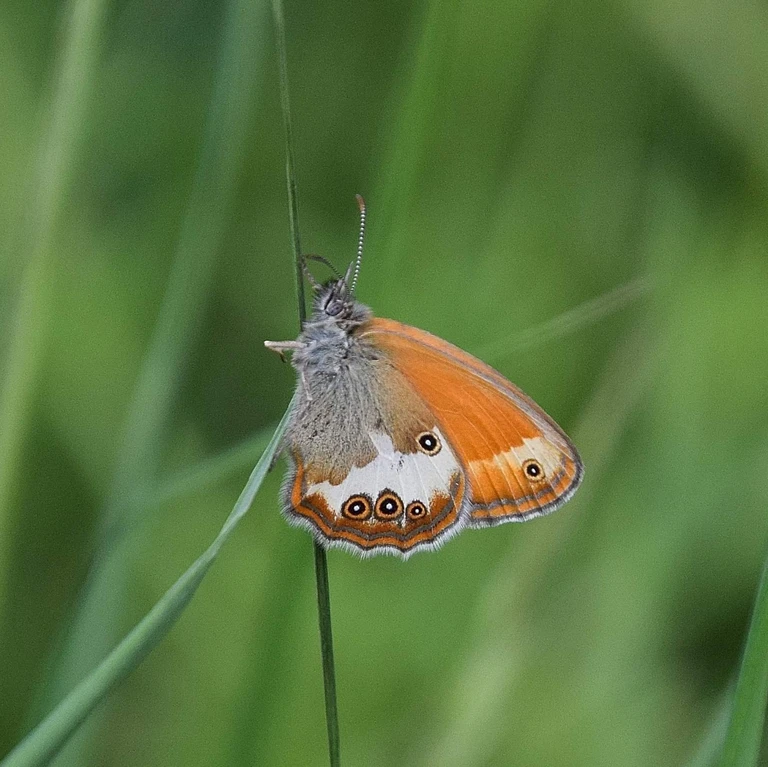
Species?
Coenonympha arcania
